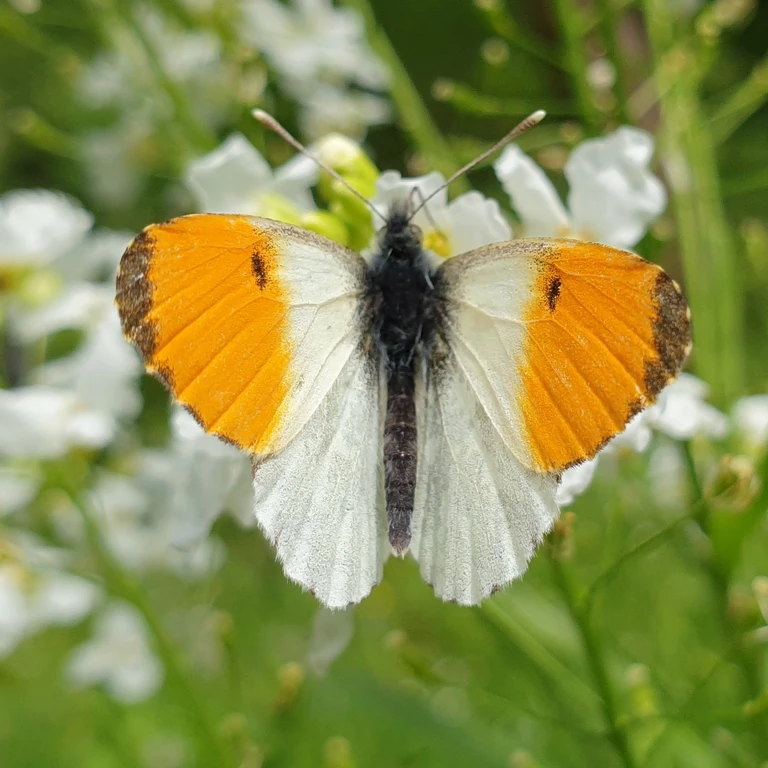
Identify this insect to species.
Anthocharis cardamines
